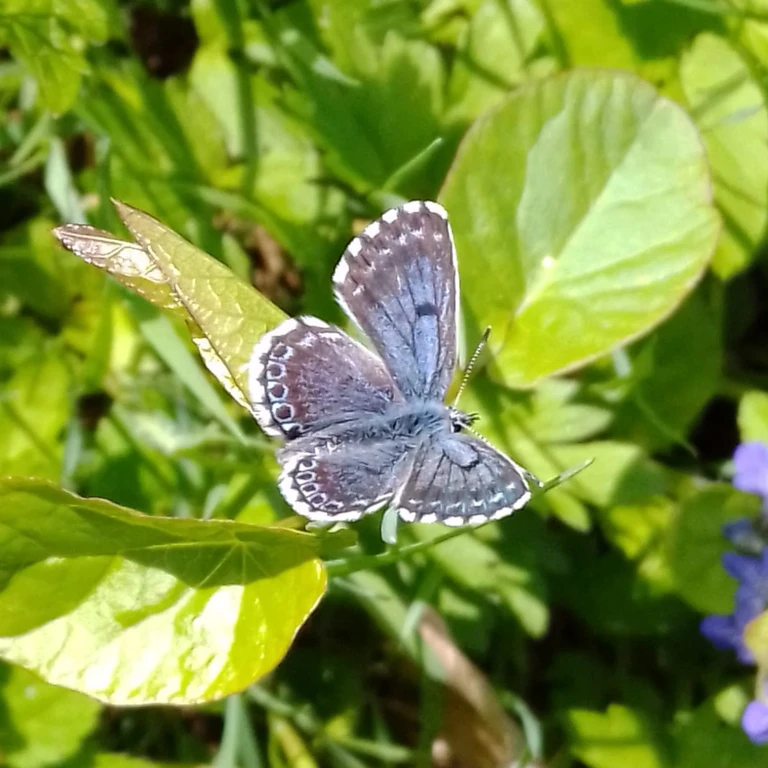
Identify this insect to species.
Scolitantides orion
